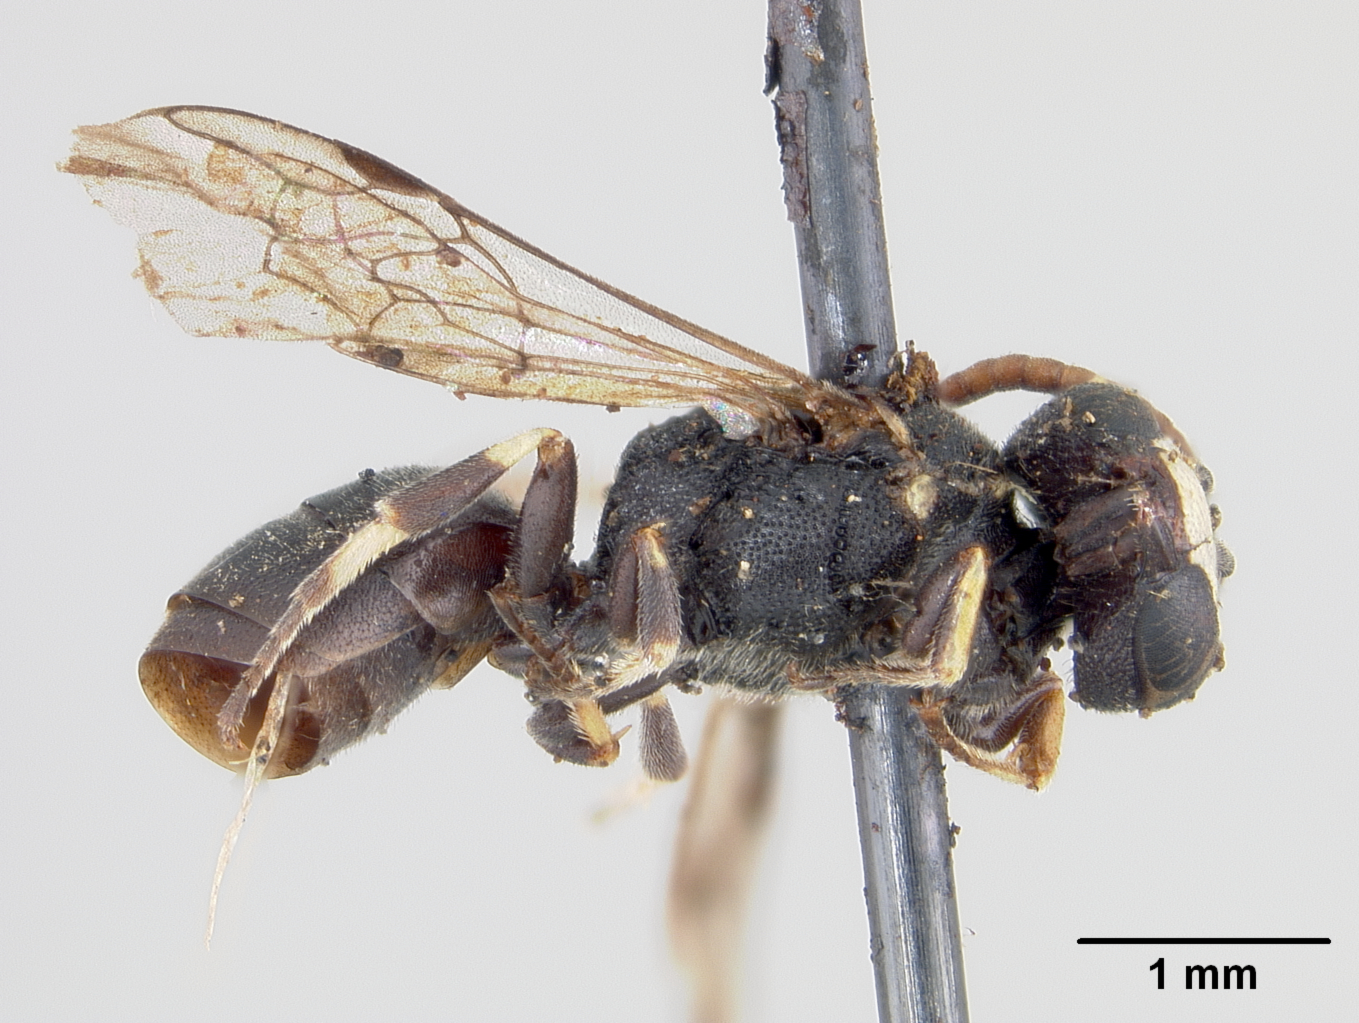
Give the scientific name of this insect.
Hylaeus oregonensis
